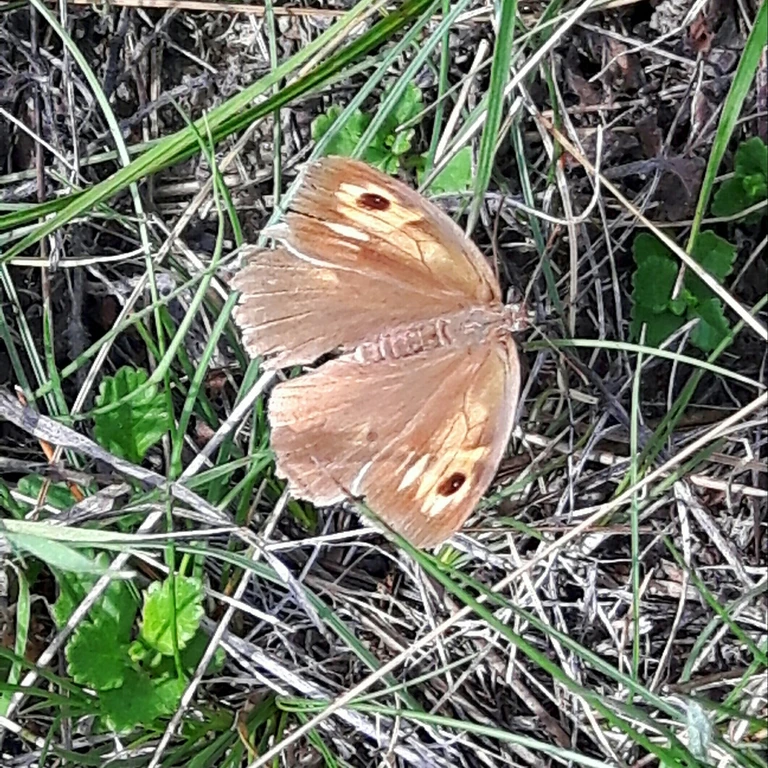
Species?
Maniola jurtina
